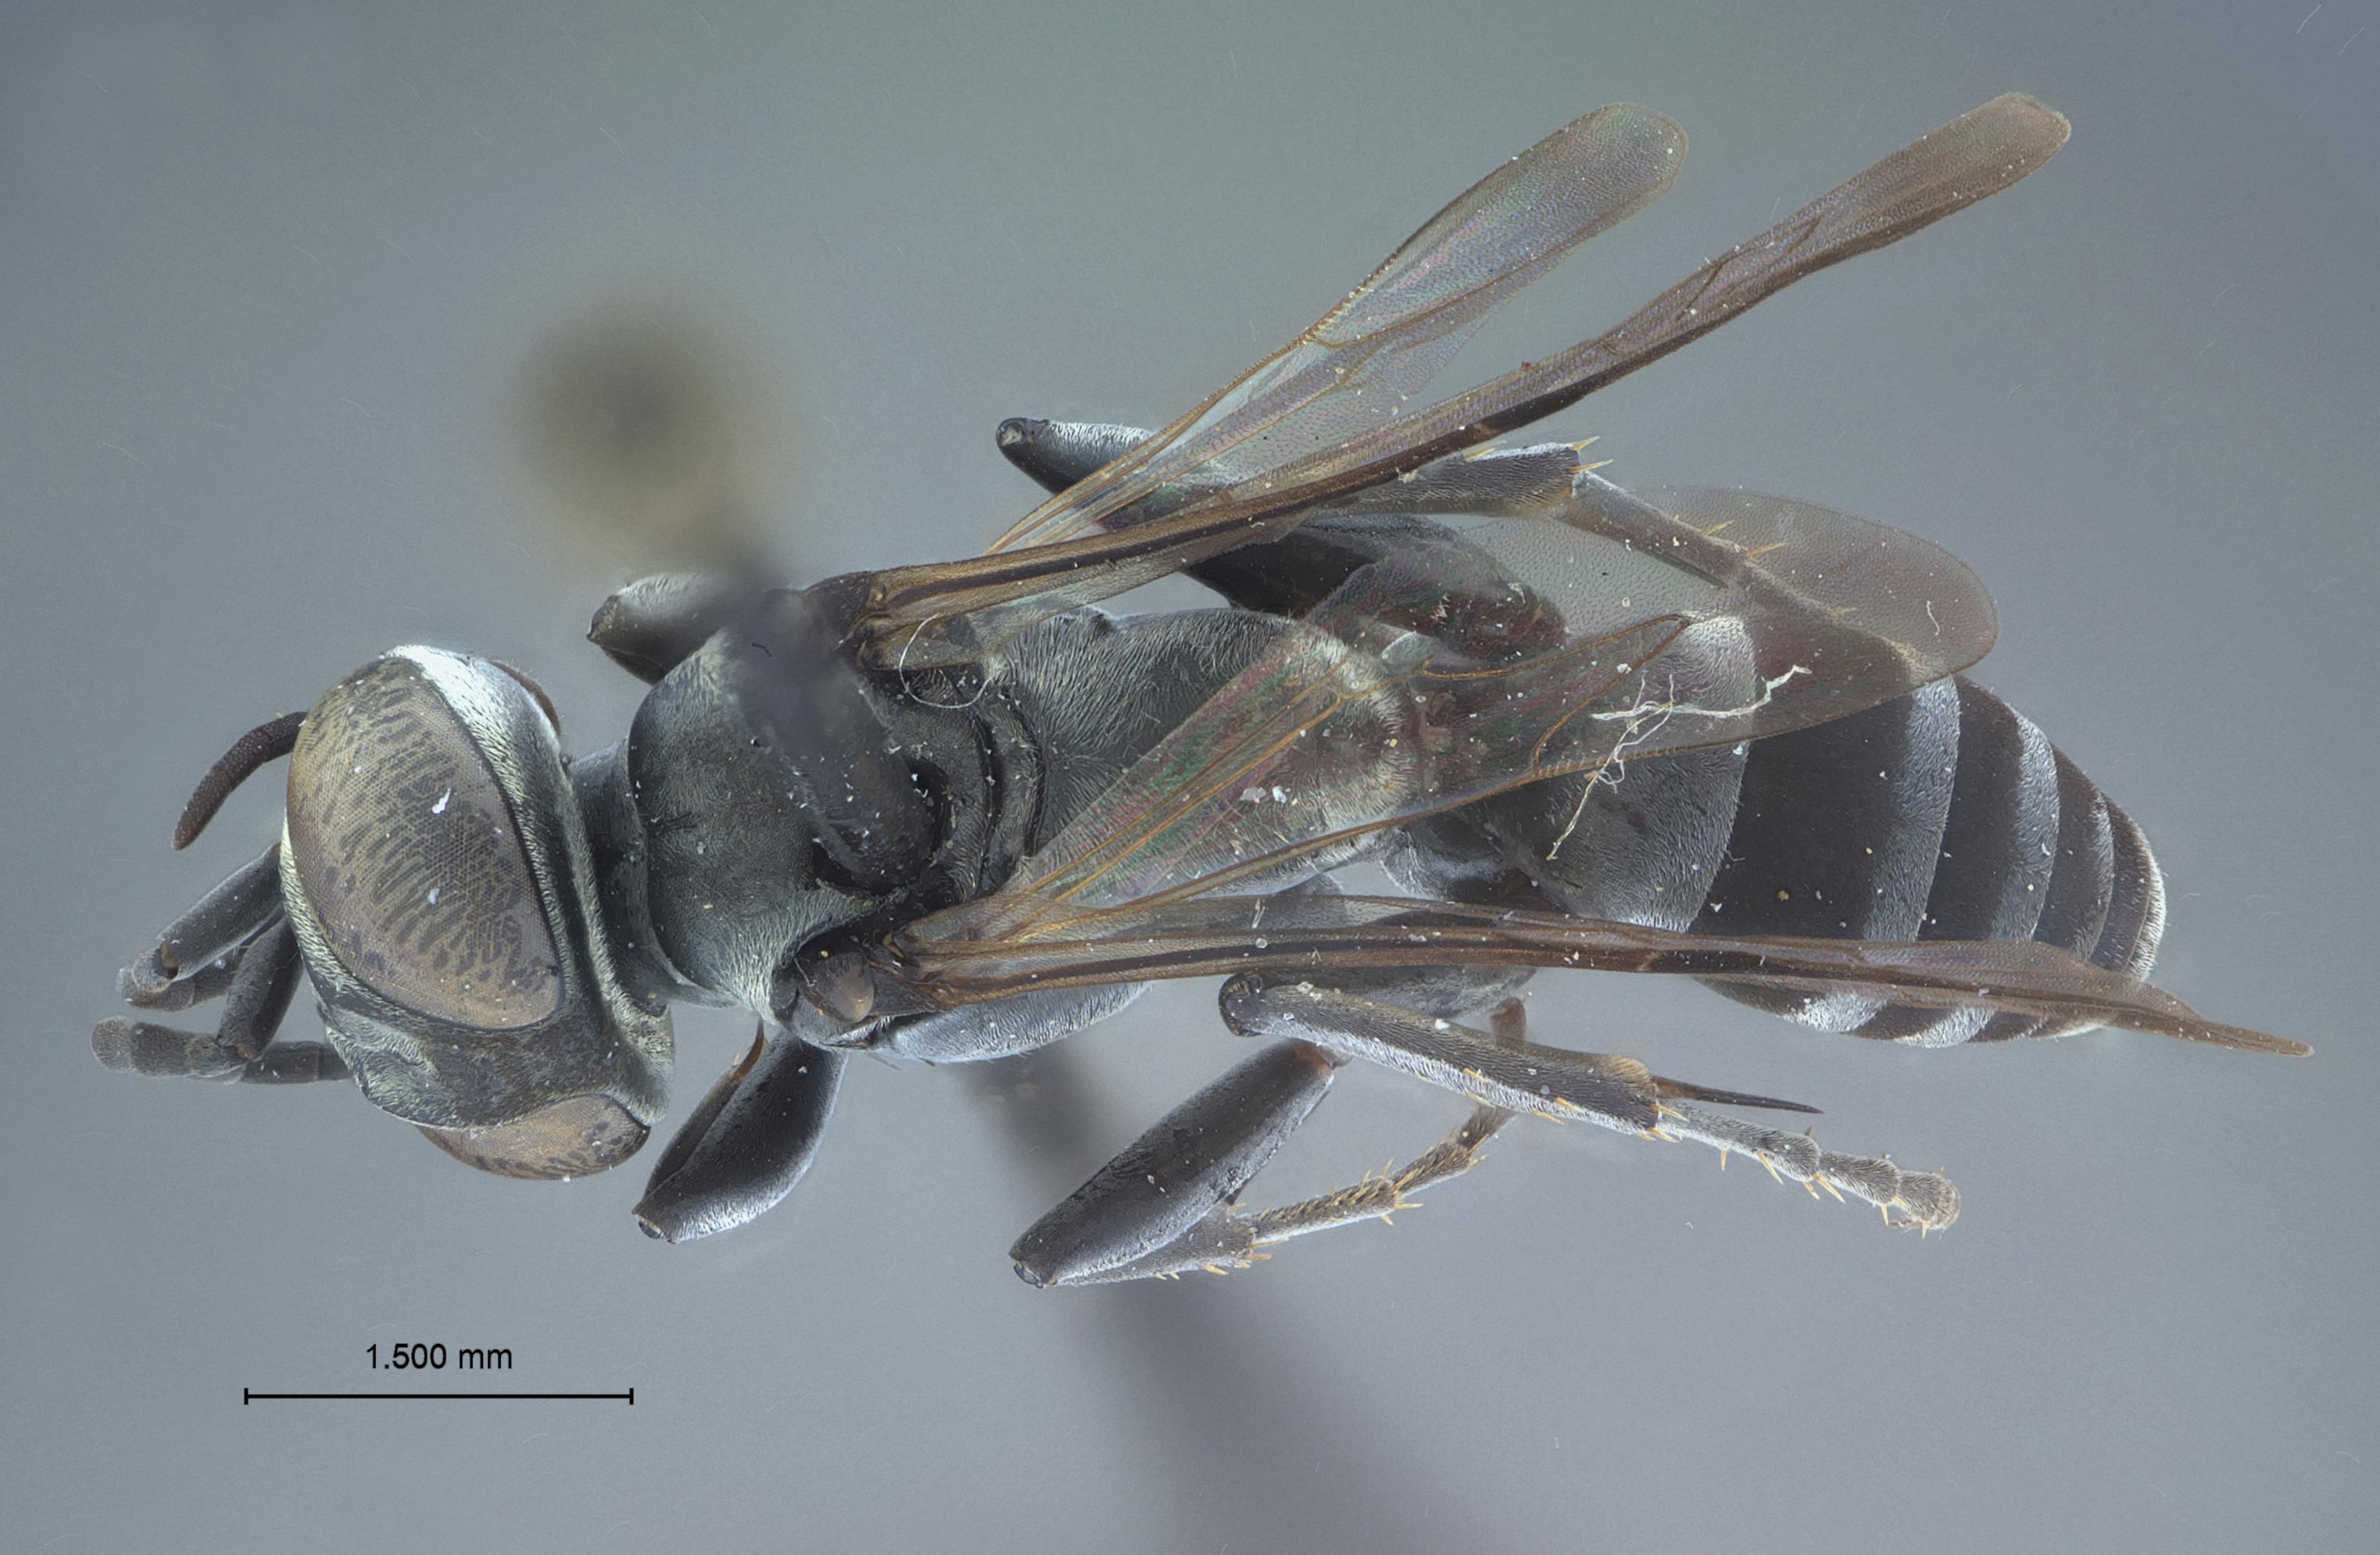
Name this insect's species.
Liris asymphonus
